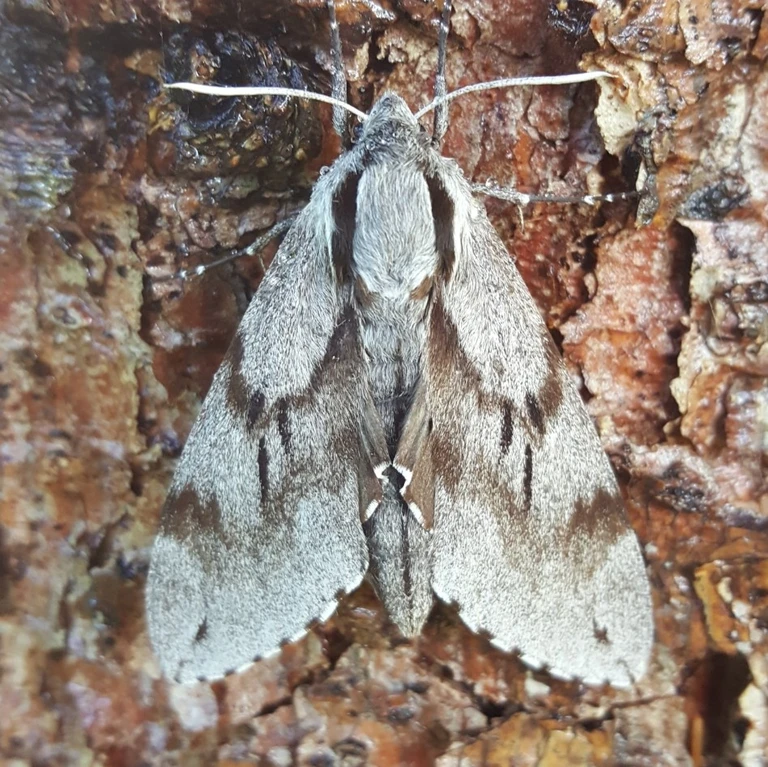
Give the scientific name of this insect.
Sphinx pinastri
